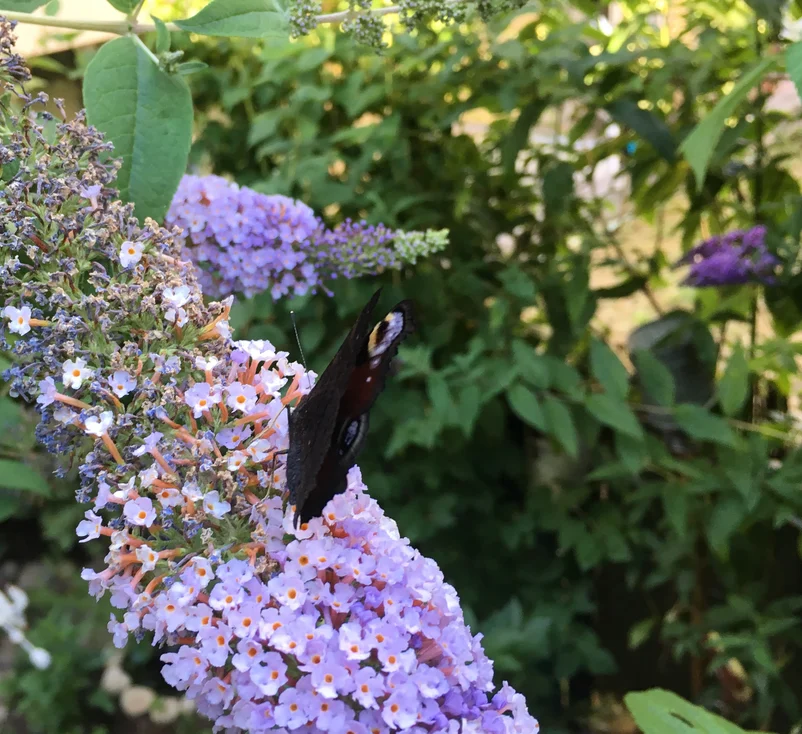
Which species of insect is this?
Aglais io
